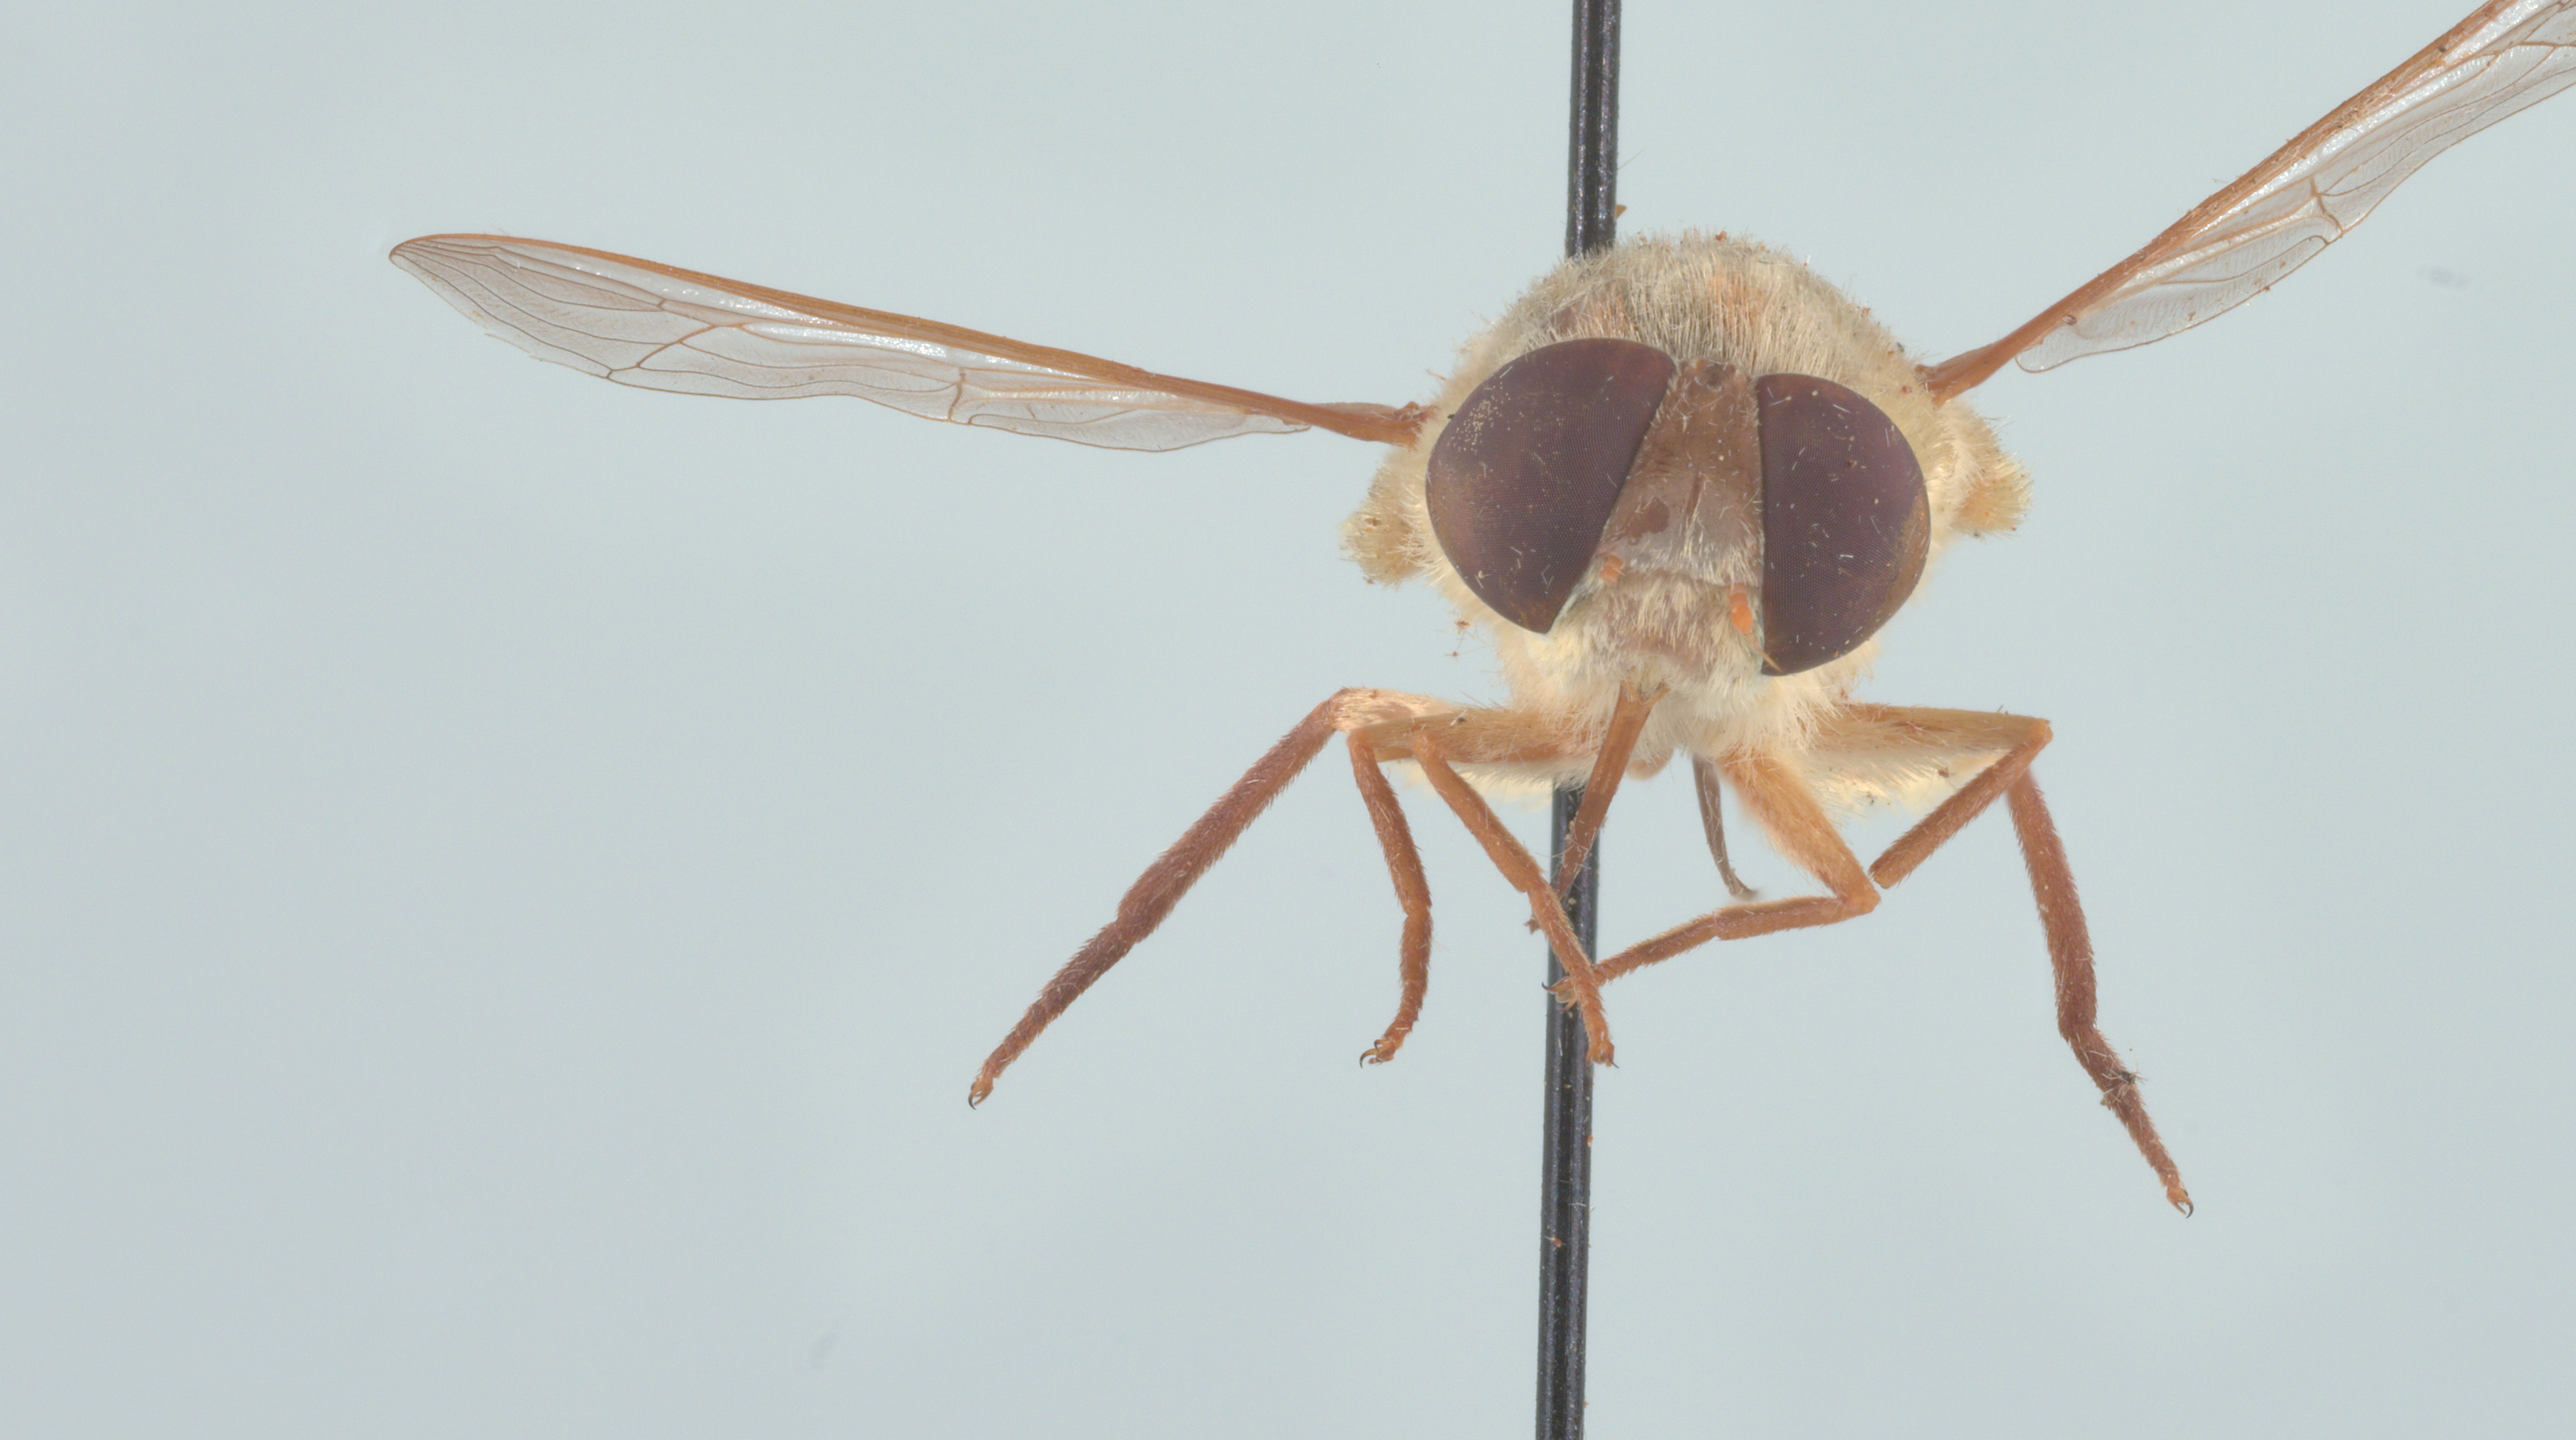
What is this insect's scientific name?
Neorhynchocephalus volaticus
